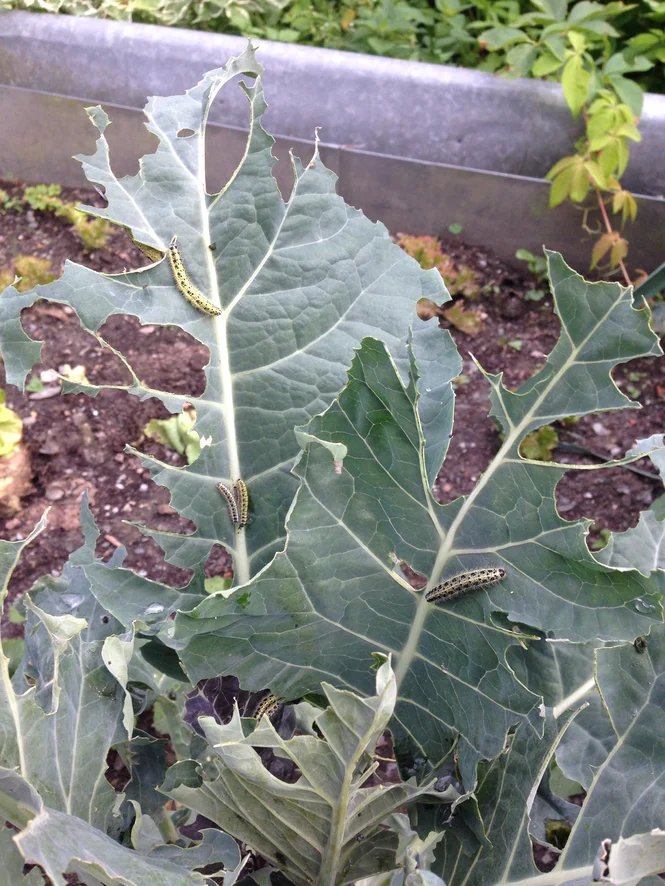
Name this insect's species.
Pieris brassicae
